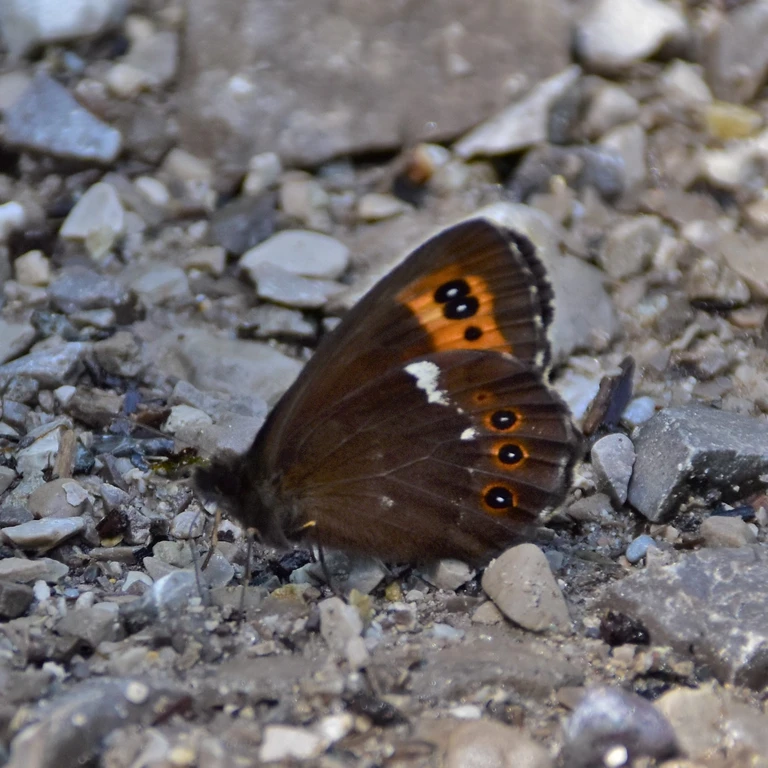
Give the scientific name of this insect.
Erebia ligea
